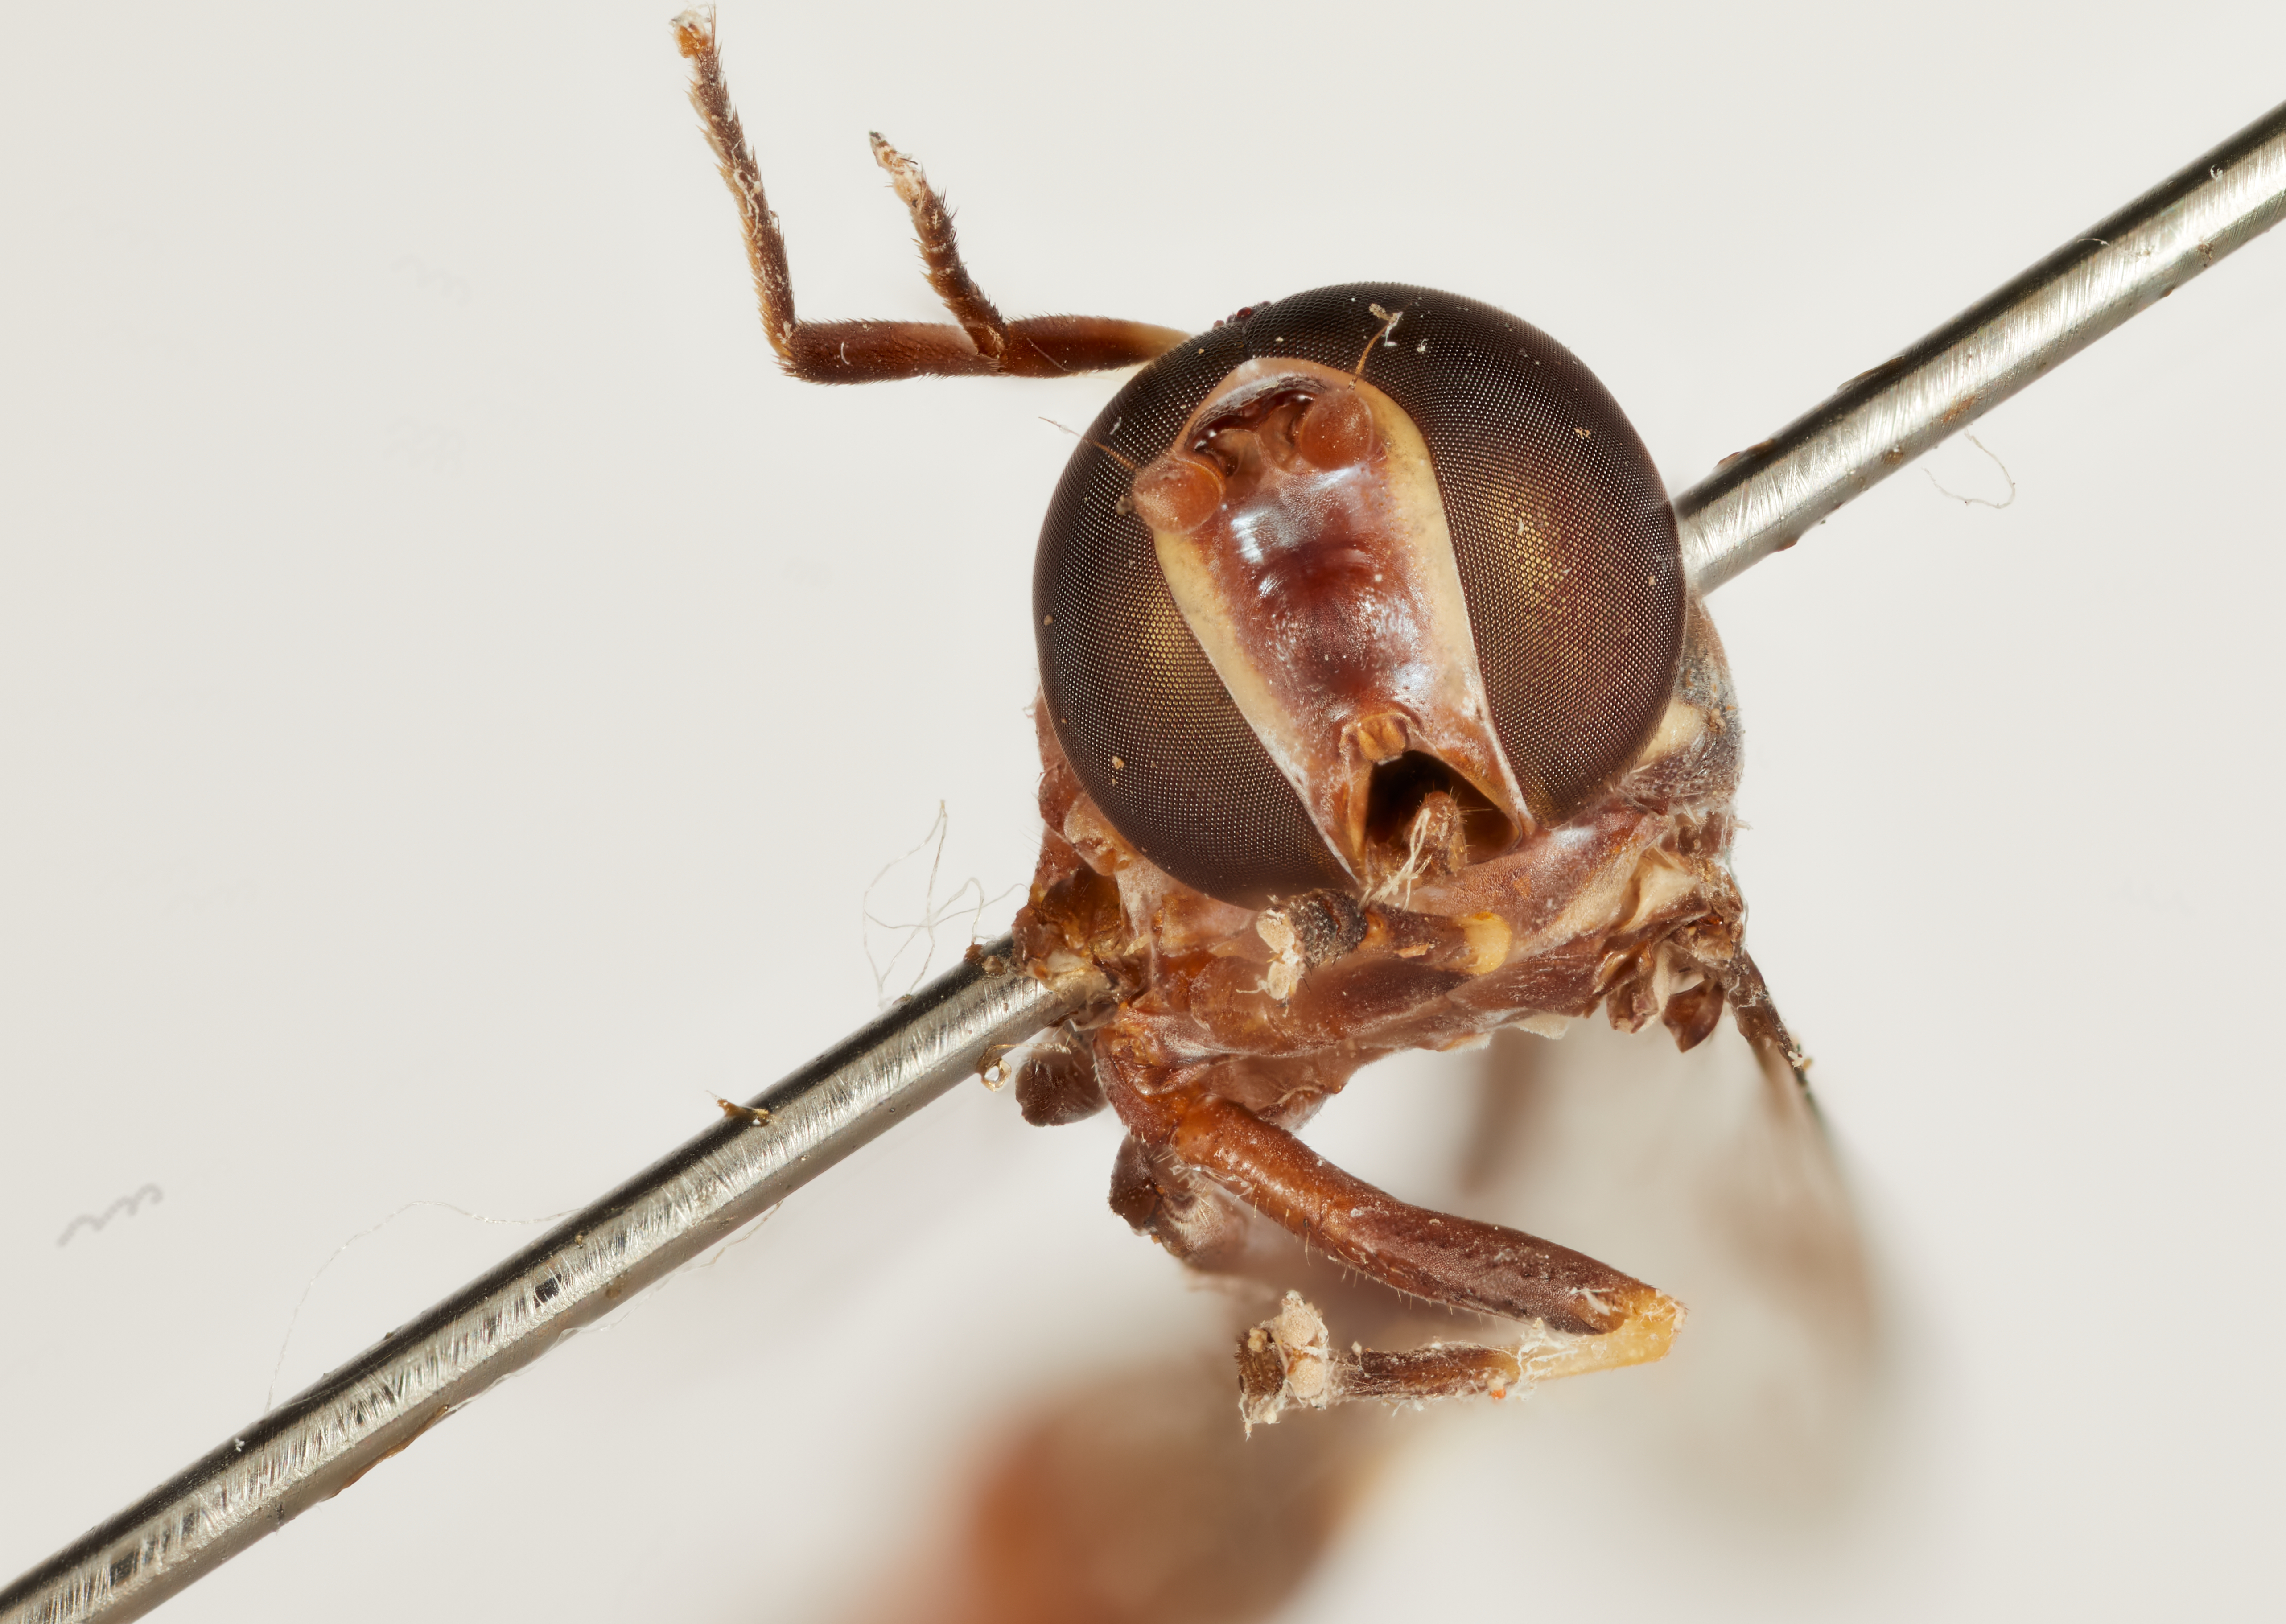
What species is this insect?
Eosalpingogaster umbra
